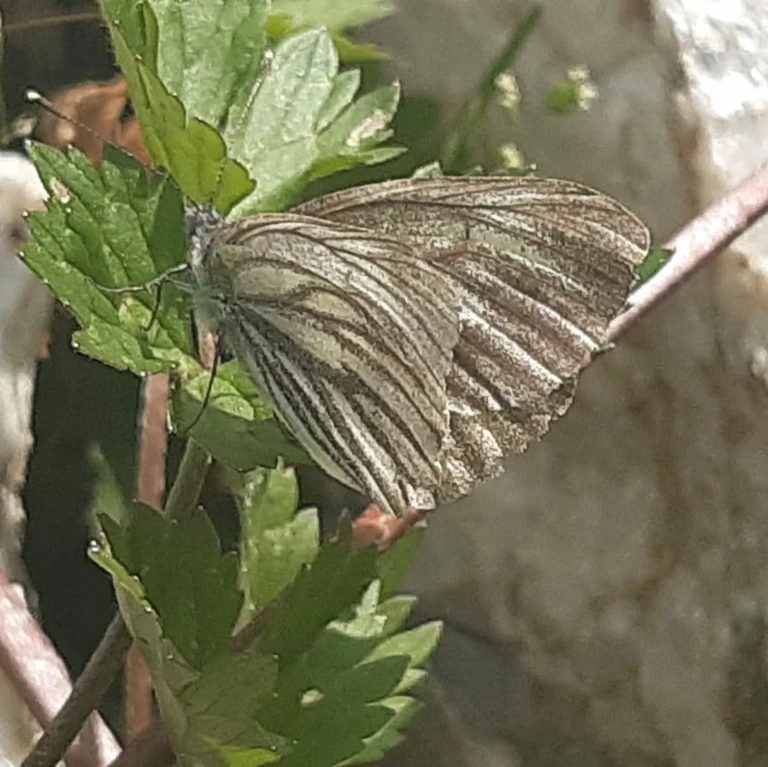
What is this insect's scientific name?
Pieris bryoniae
